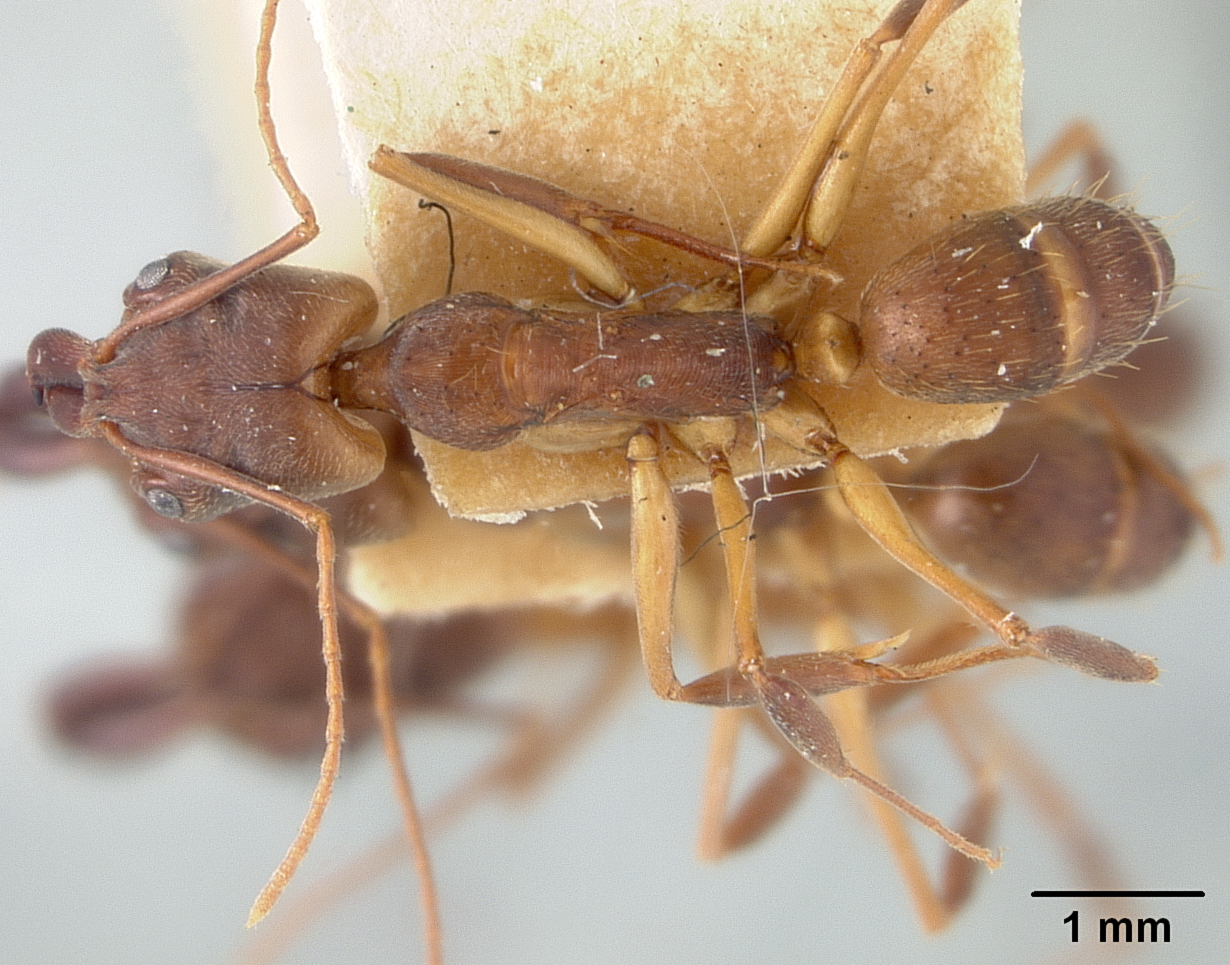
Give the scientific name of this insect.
Odontomachus haematoda
